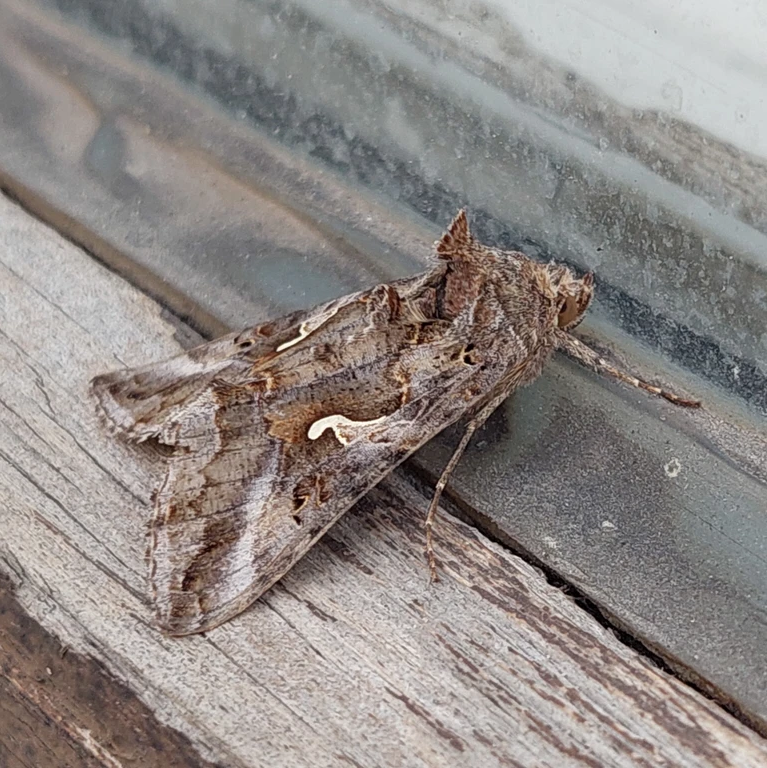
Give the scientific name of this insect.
Autographa gamma
